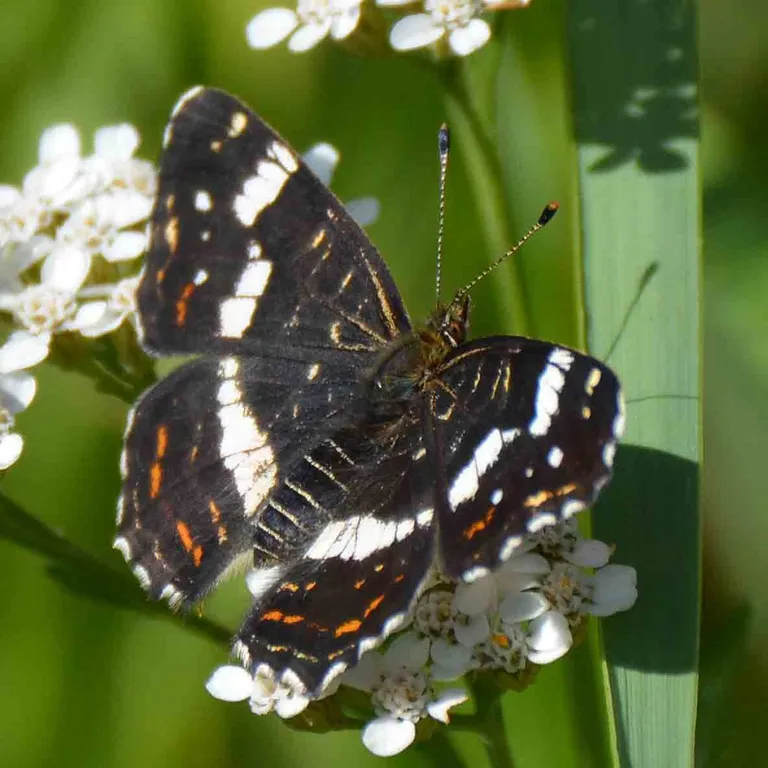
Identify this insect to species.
Araschnia levana
